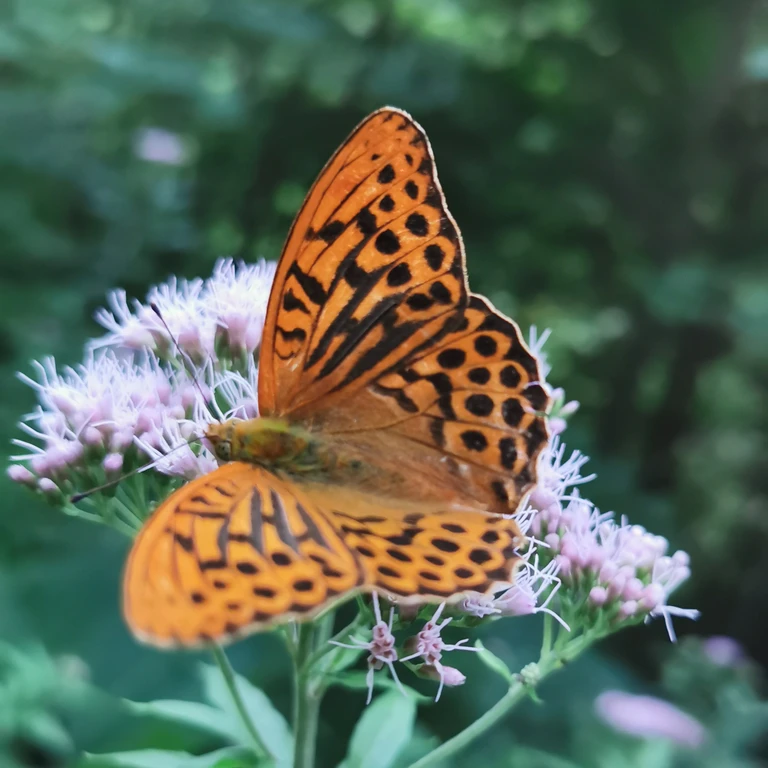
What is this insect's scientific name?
Argynnis paphia
